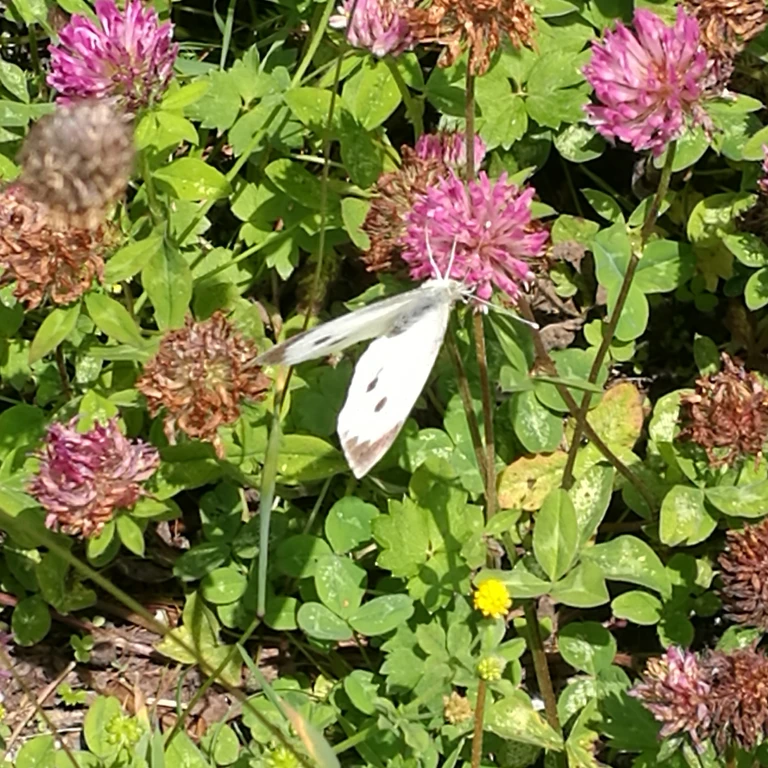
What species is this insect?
Pieris brassicae
